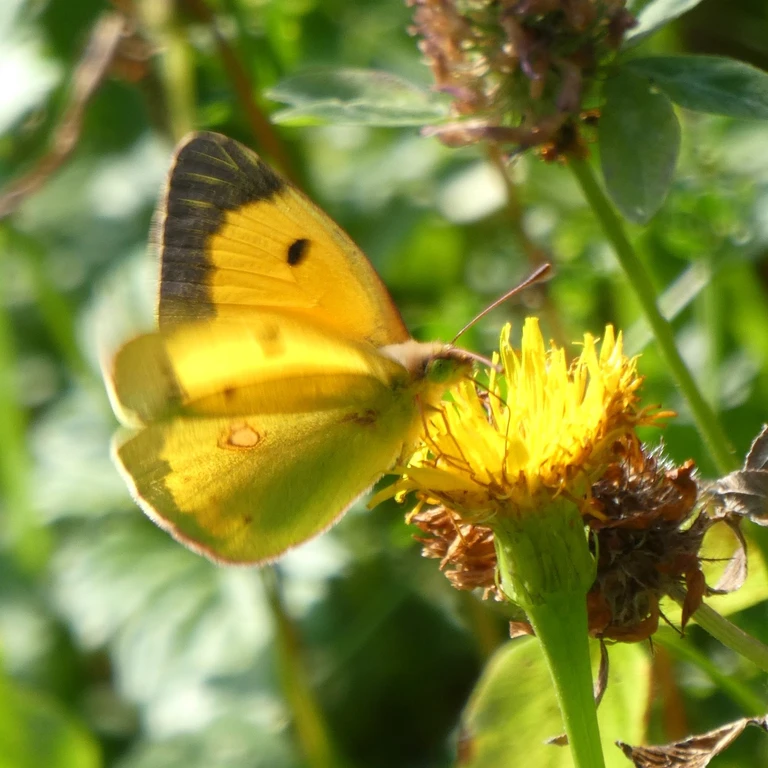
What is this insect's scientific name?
Colias croceus
